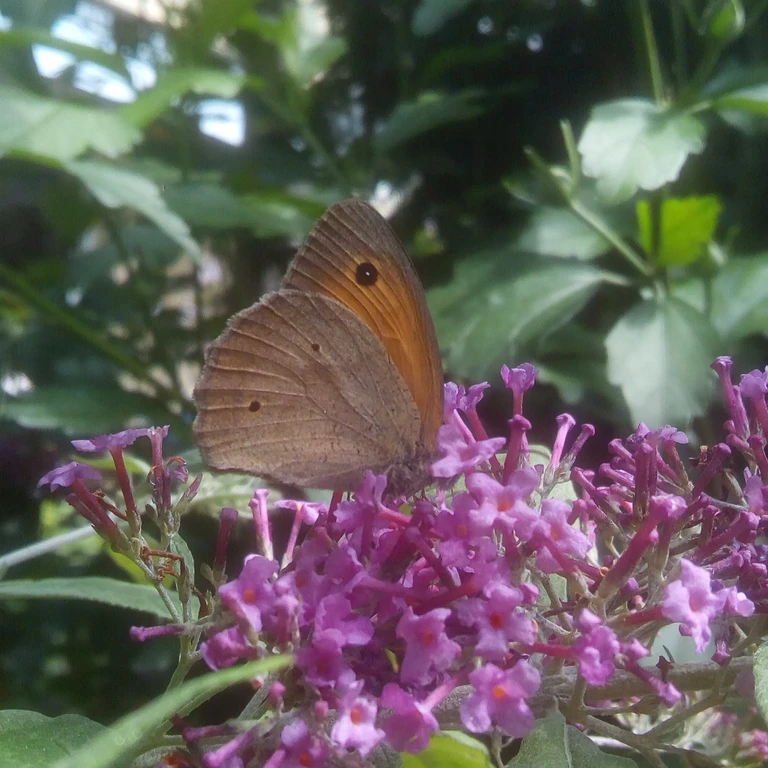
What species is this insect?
Maniola jurtina
